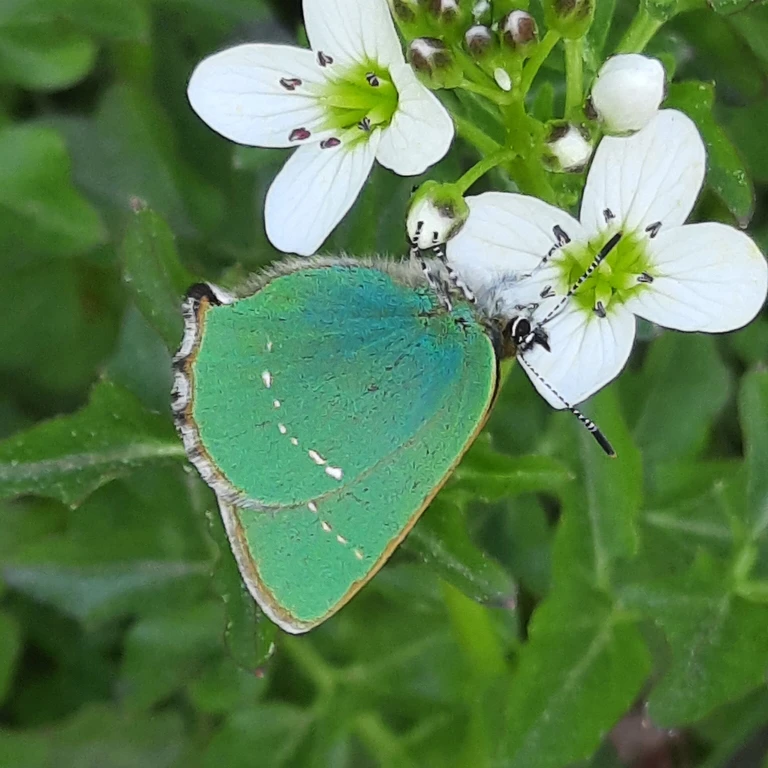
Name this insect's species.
Callophrys rubi
